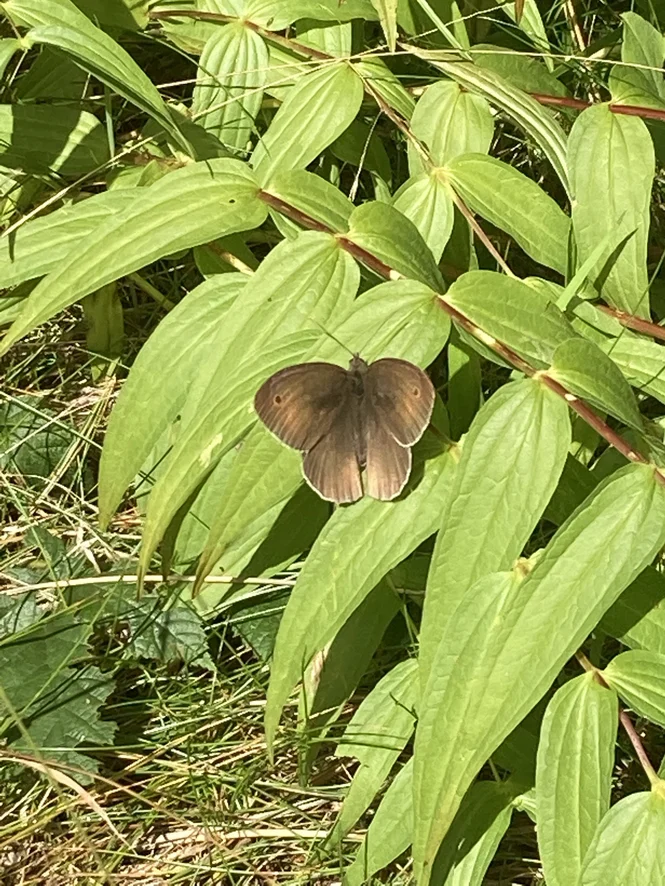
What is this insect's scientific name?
Maniola jurtina
